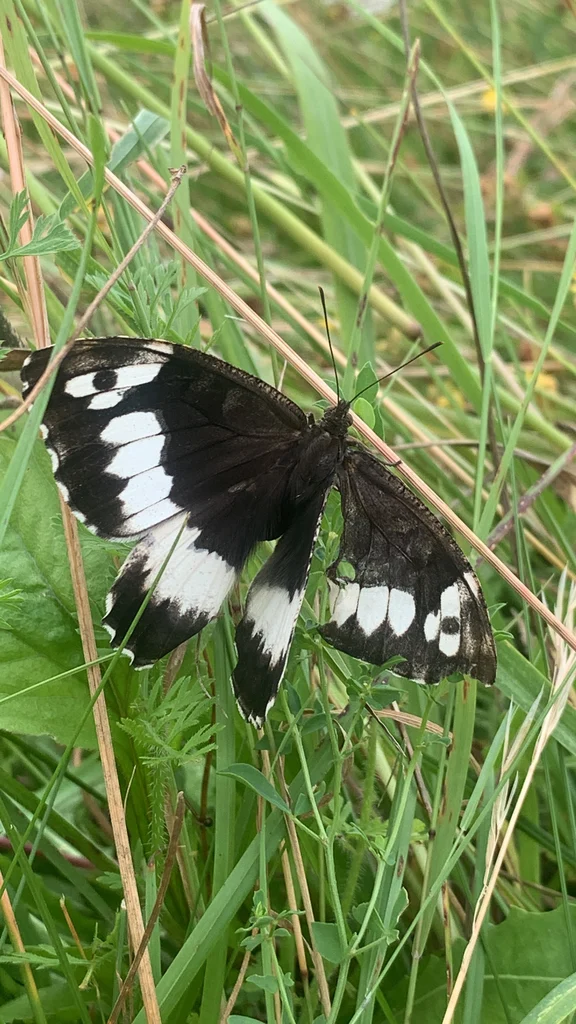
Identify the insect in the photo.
Brintesia circe
